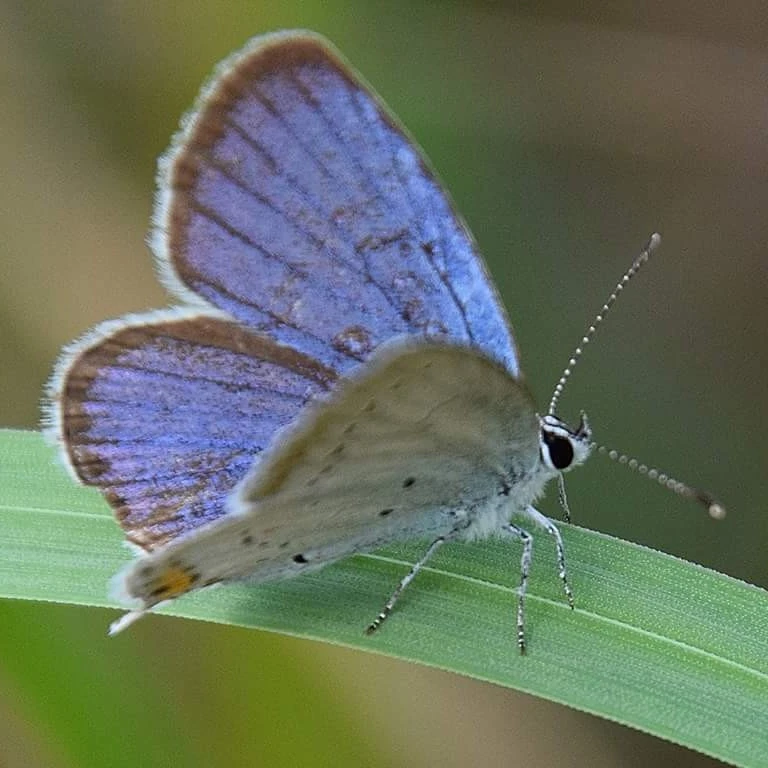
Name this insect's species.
Cupido argiades (also Elkalyce argiades)
